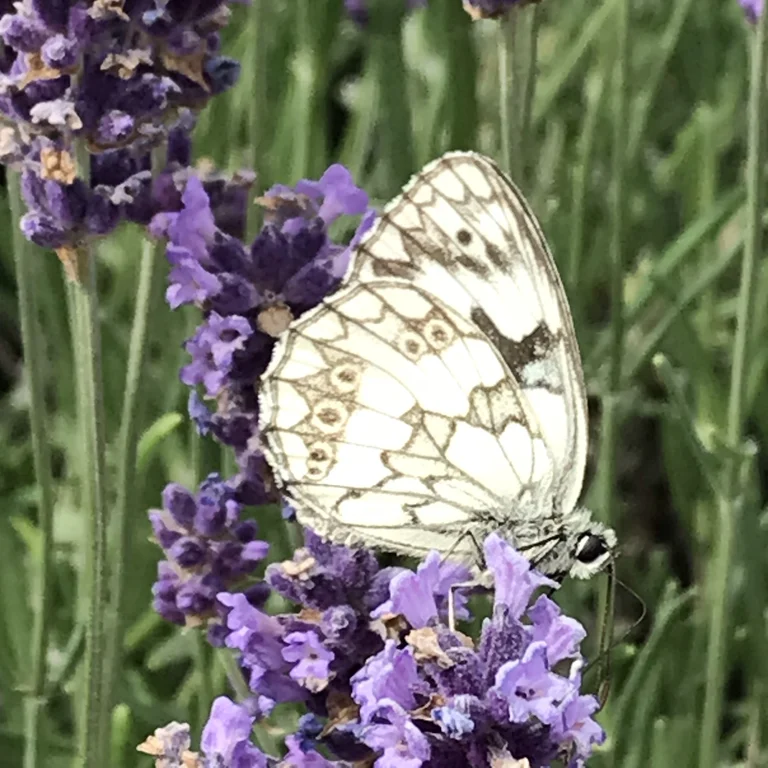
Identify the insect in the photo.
Melanargia galathea
